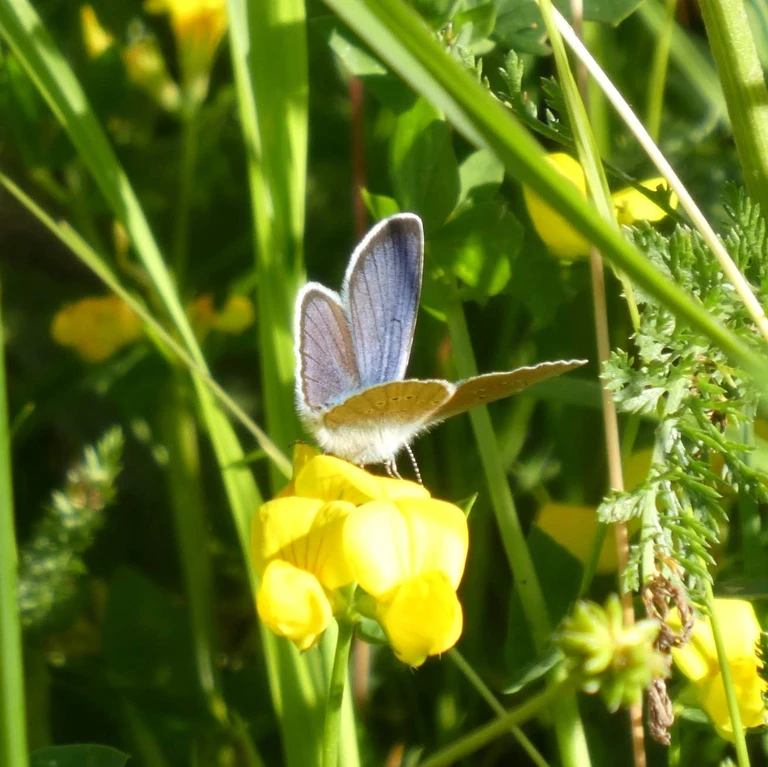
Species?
Cyaniris semiargus
